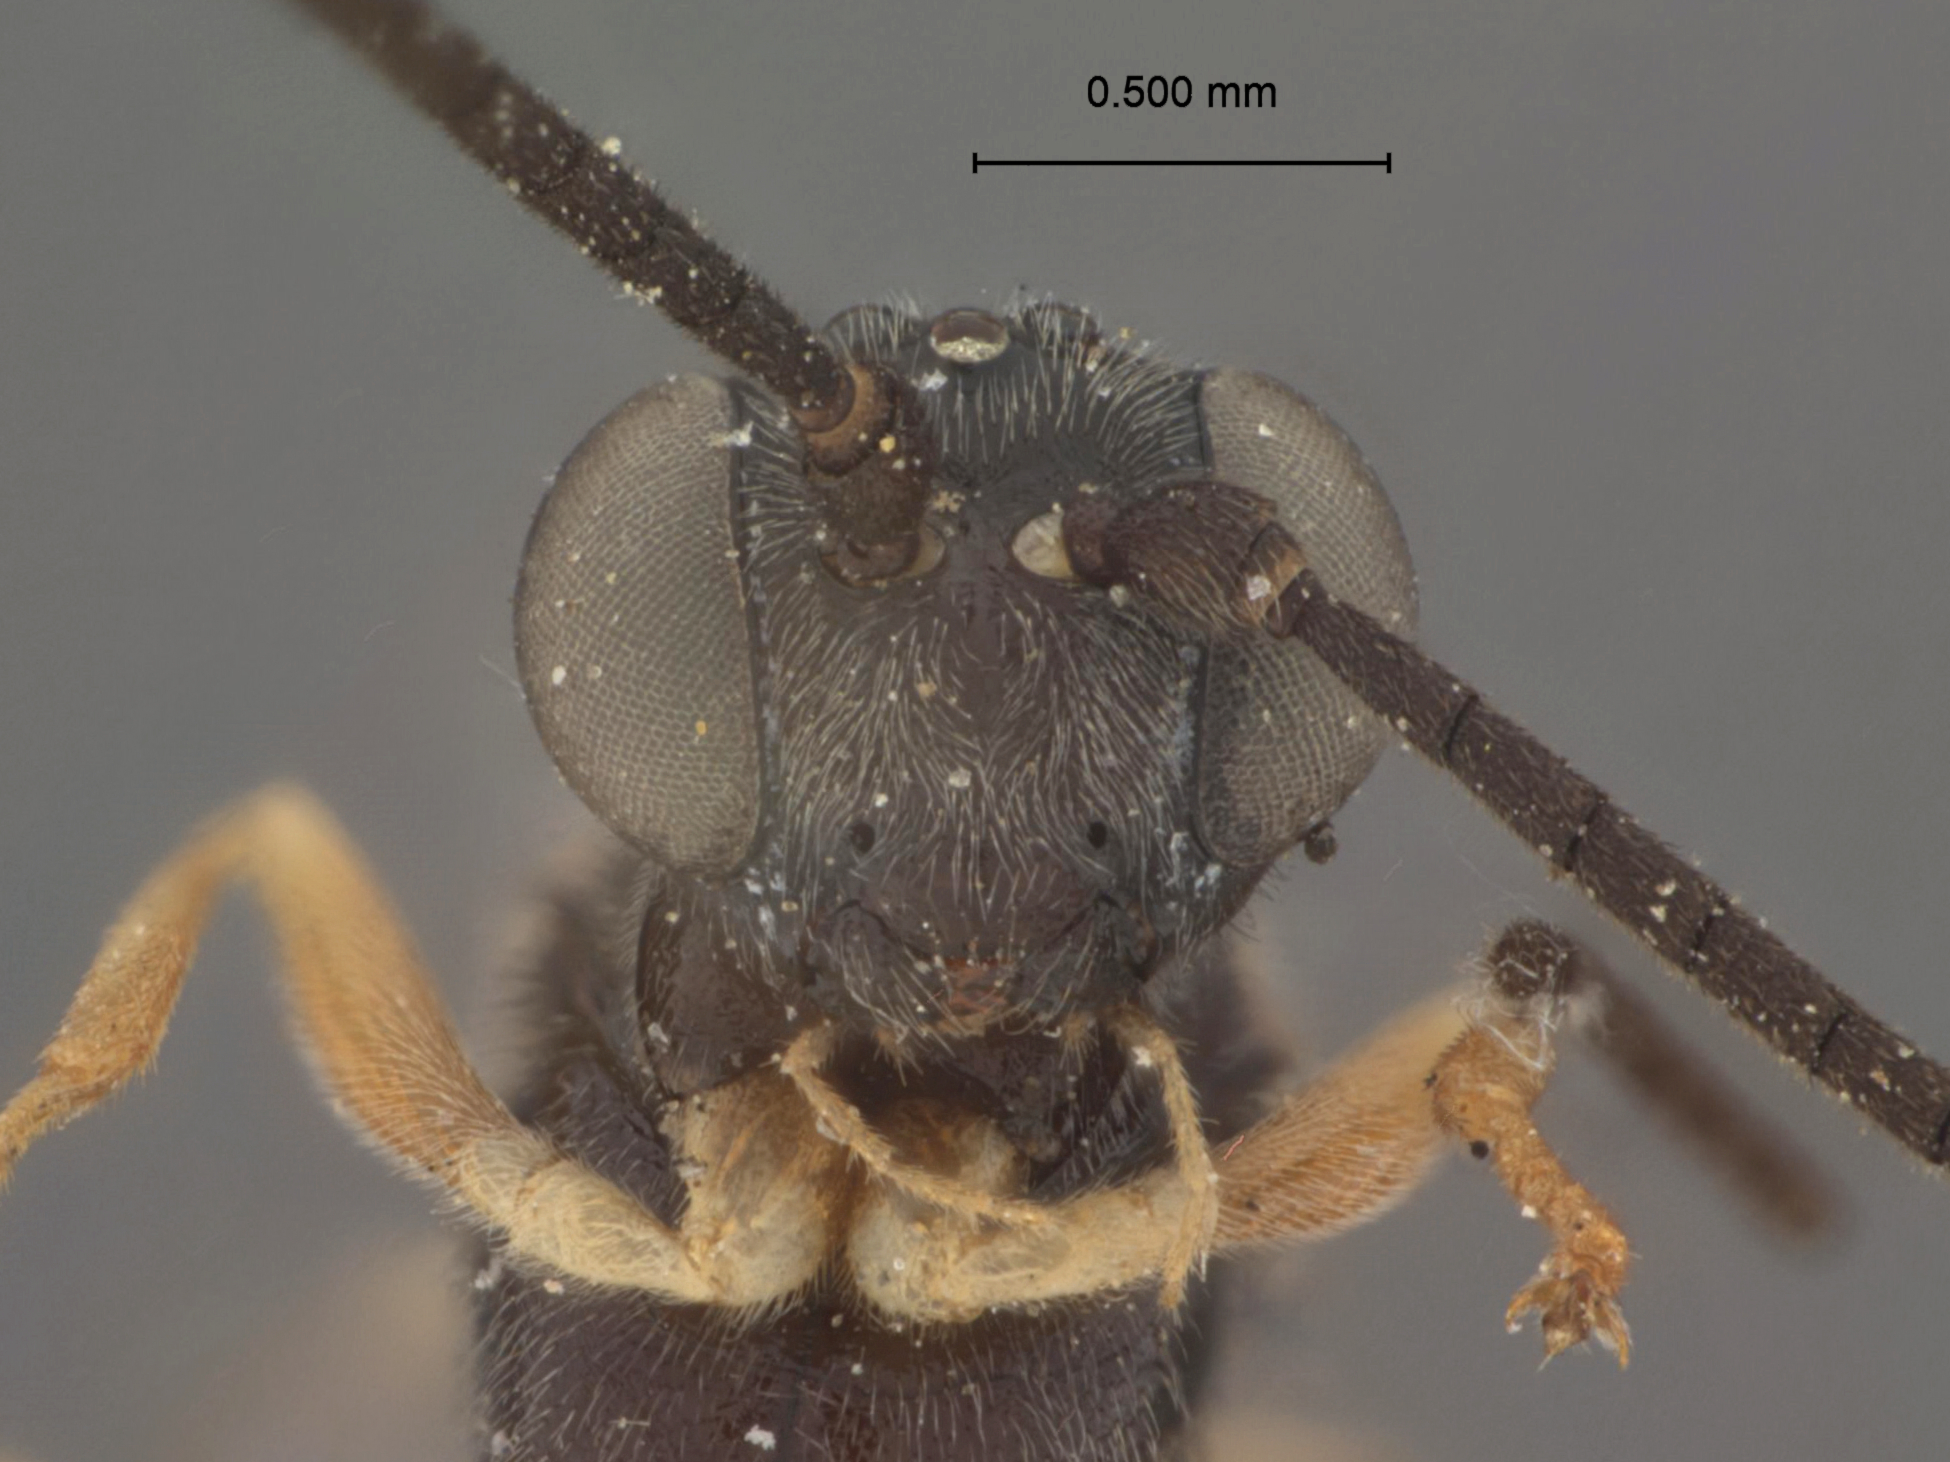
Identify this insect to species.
Glypta epiblemae
